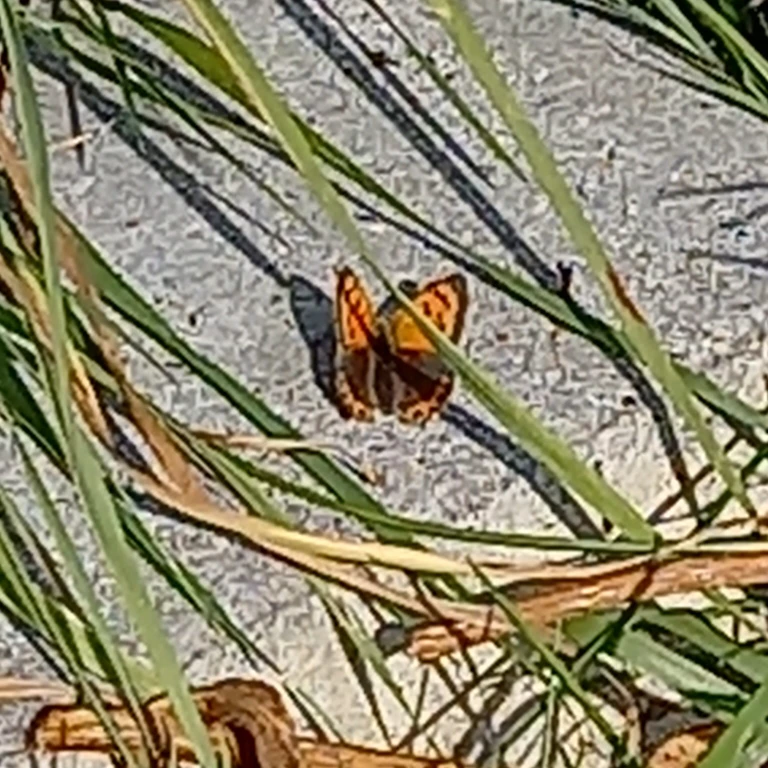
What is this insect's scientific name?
Lycaena phlaeas
